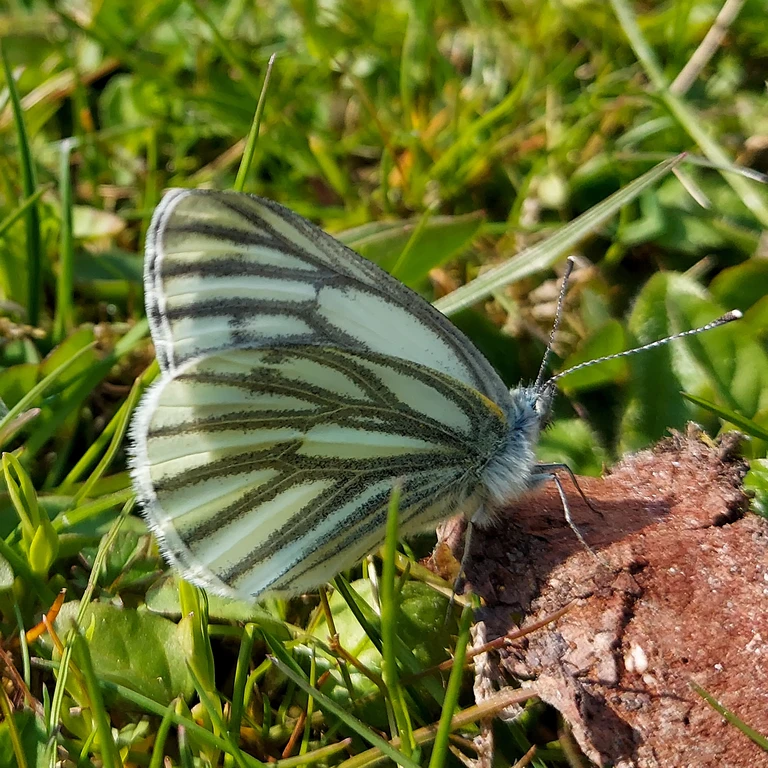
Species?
Pieris napi
